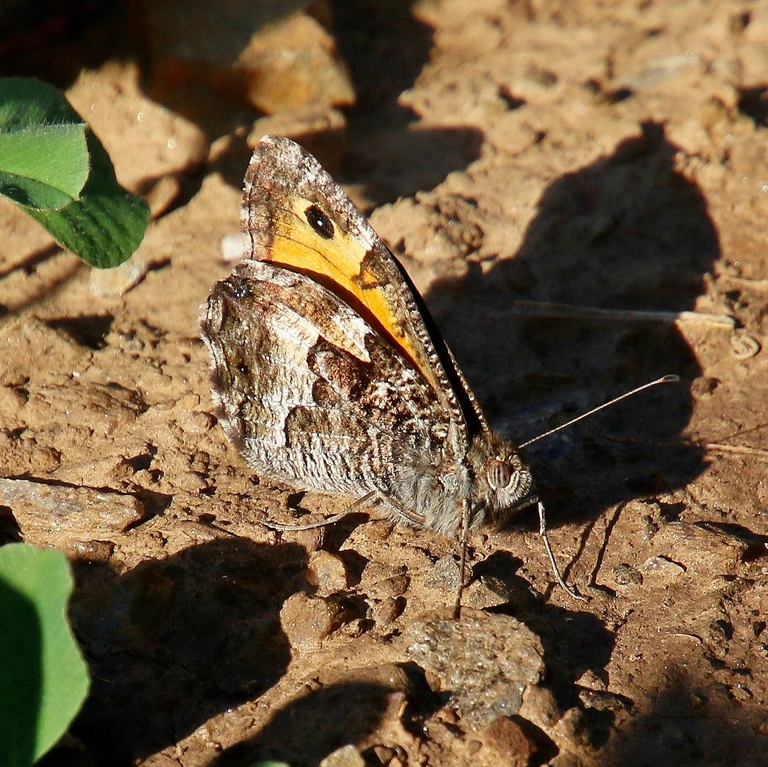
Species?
Hipparchia semele
